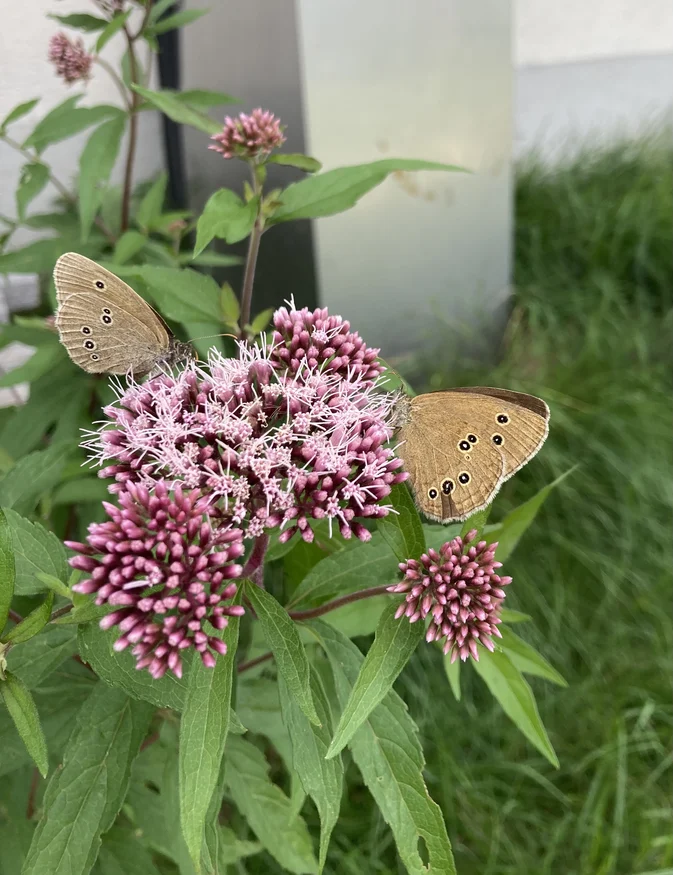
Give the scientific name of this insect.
Aphantopus hyperantus
